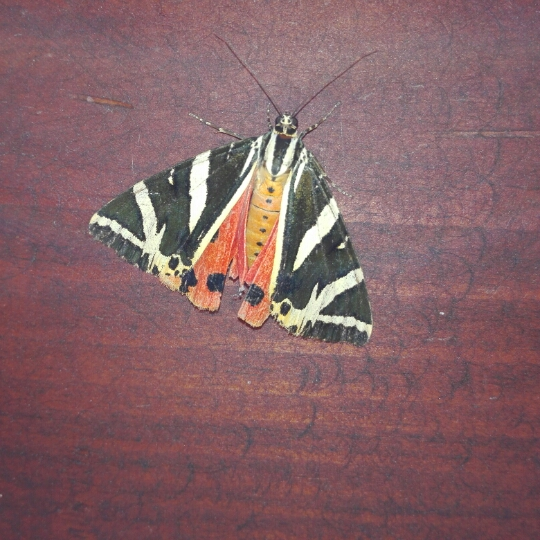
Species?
Euplagia quadripunctaria
